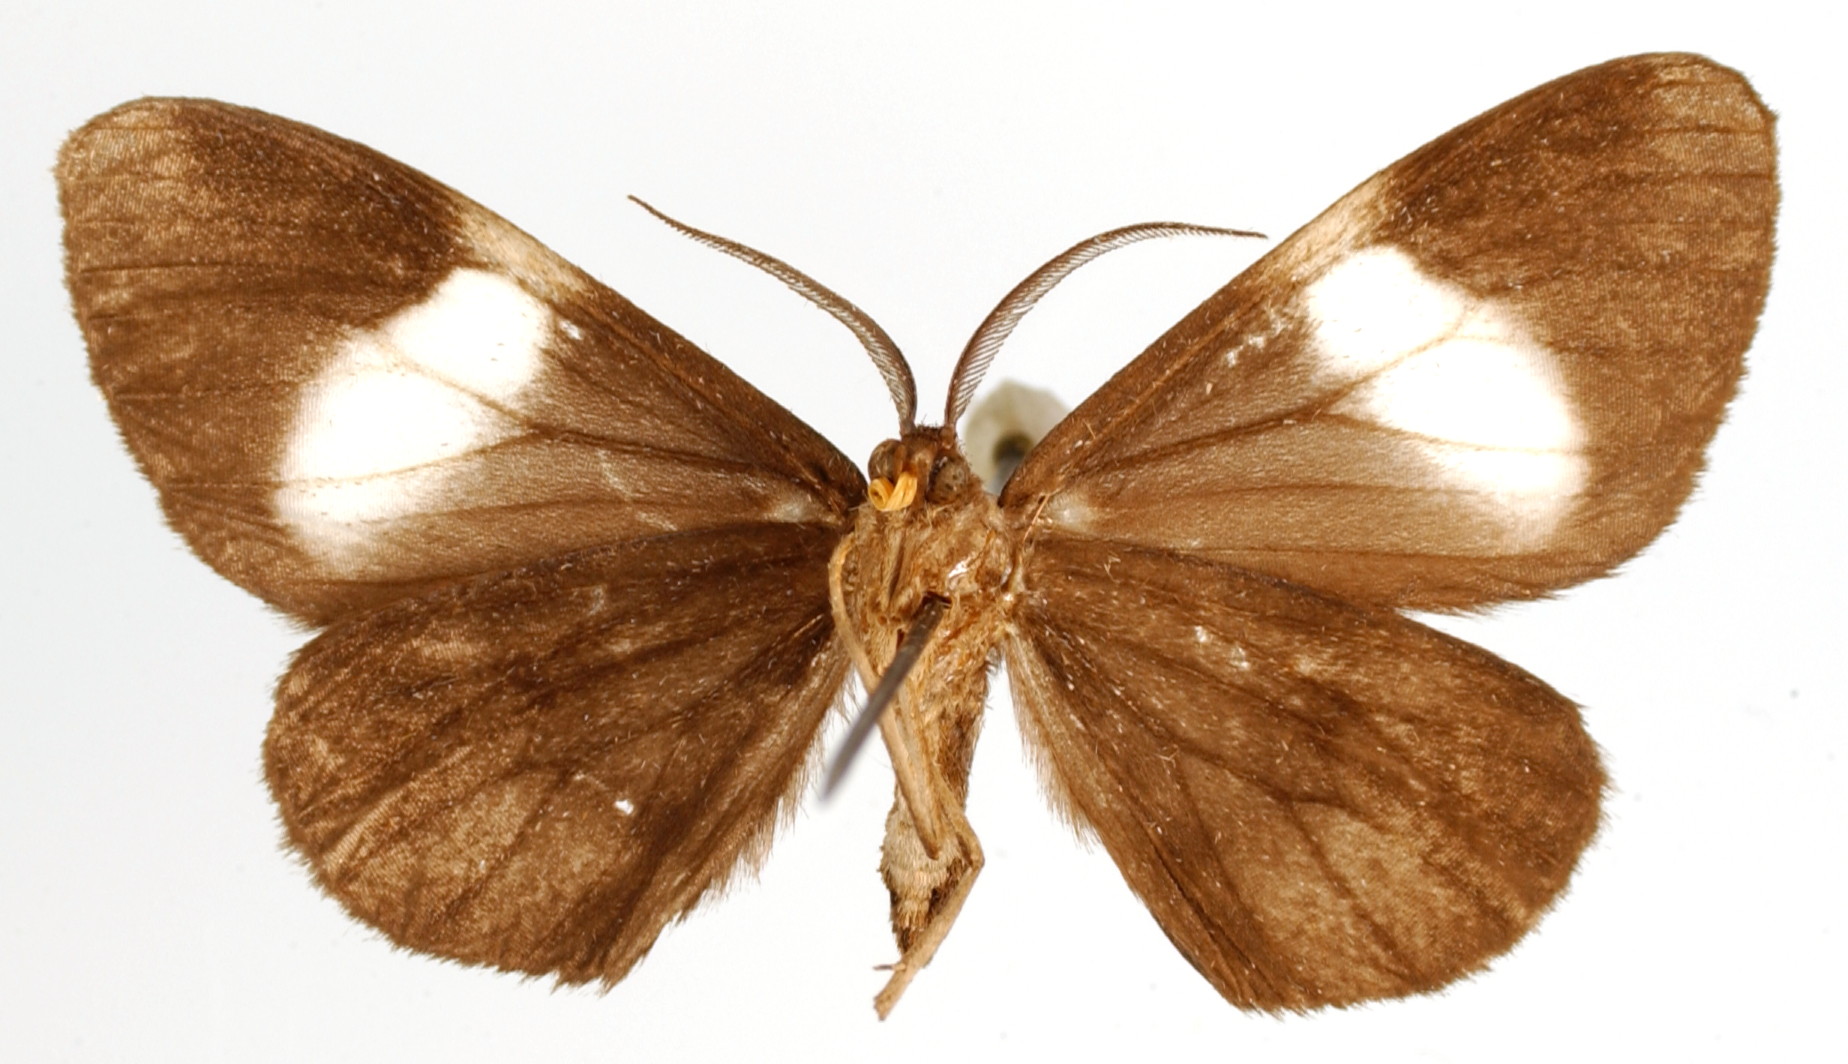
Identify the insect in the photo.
Nipteria tironaria
